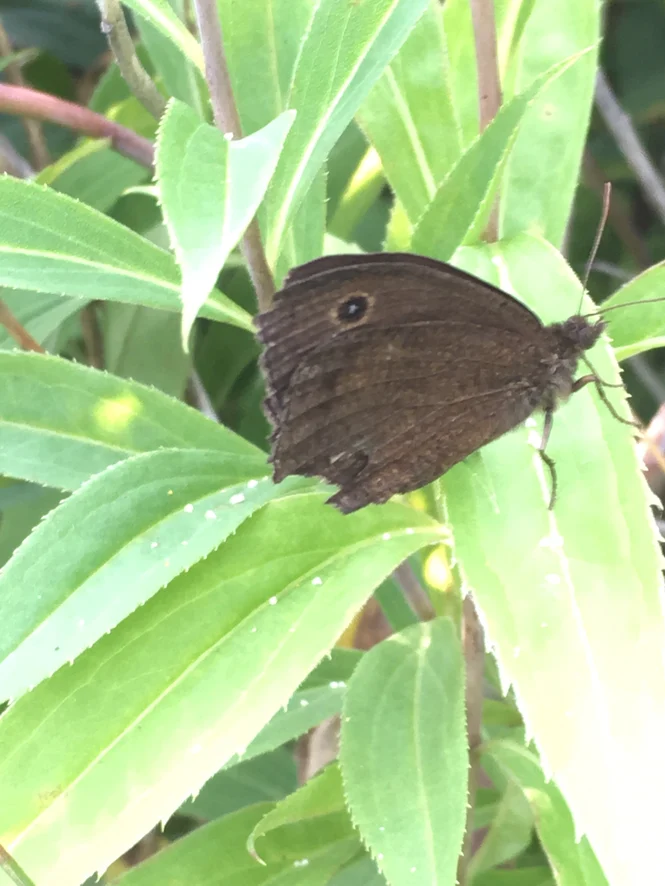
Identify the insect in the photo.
Minois dryas
